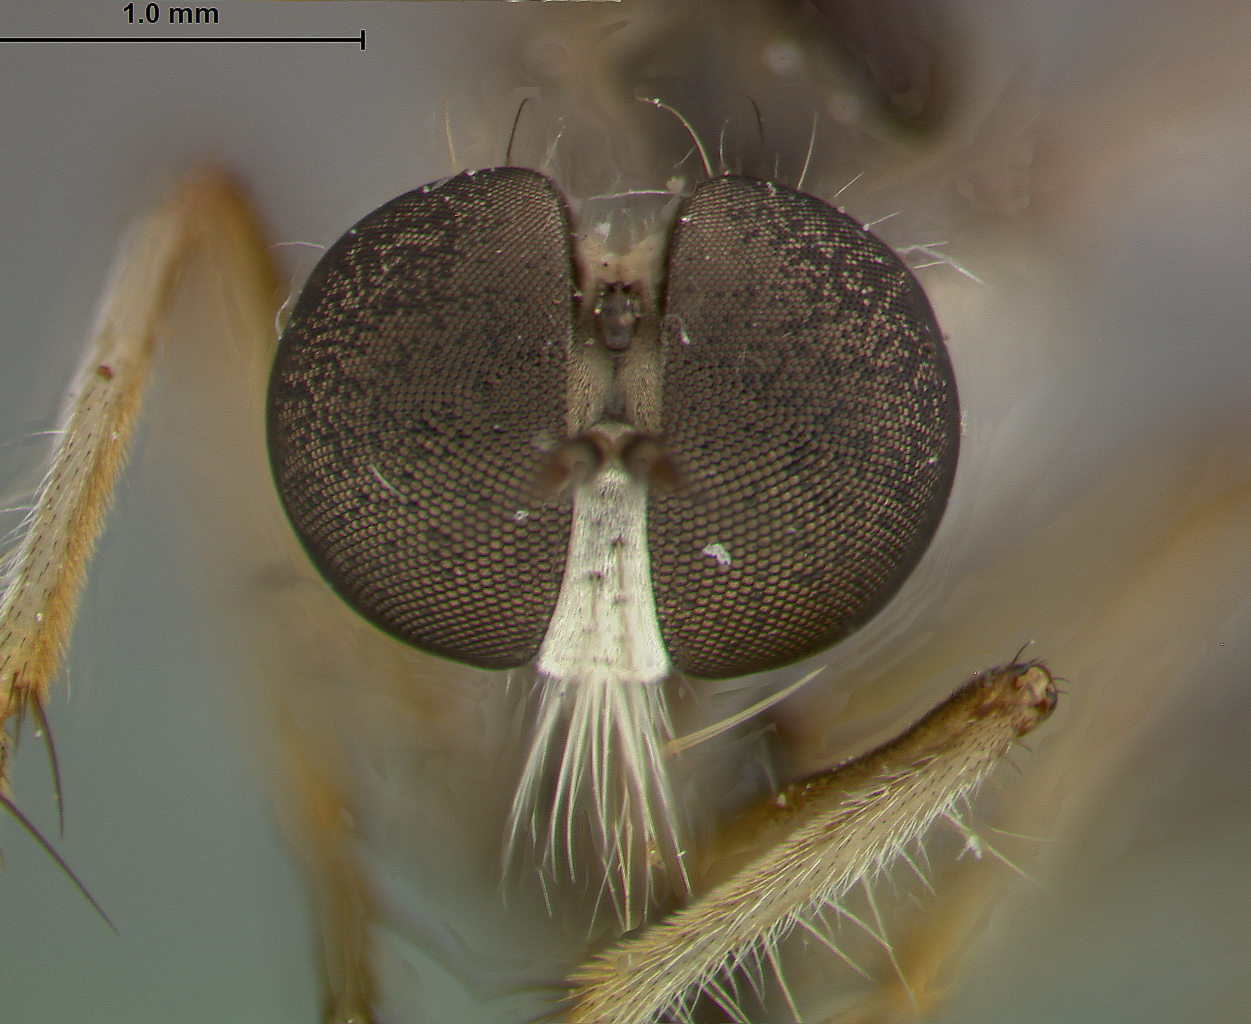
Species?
Ommatius genitalis
